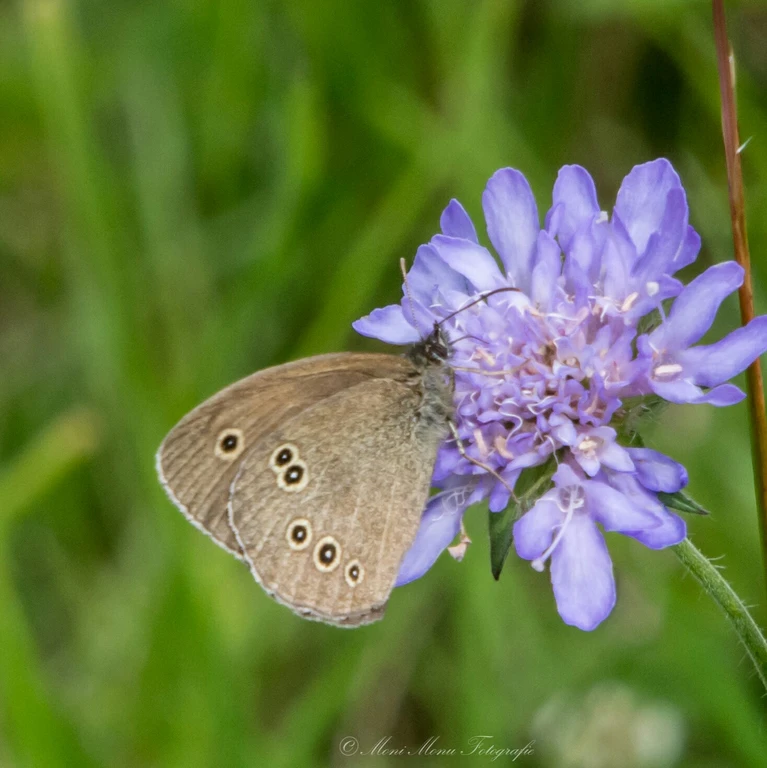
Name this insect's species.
Aphantopus hyperantus
